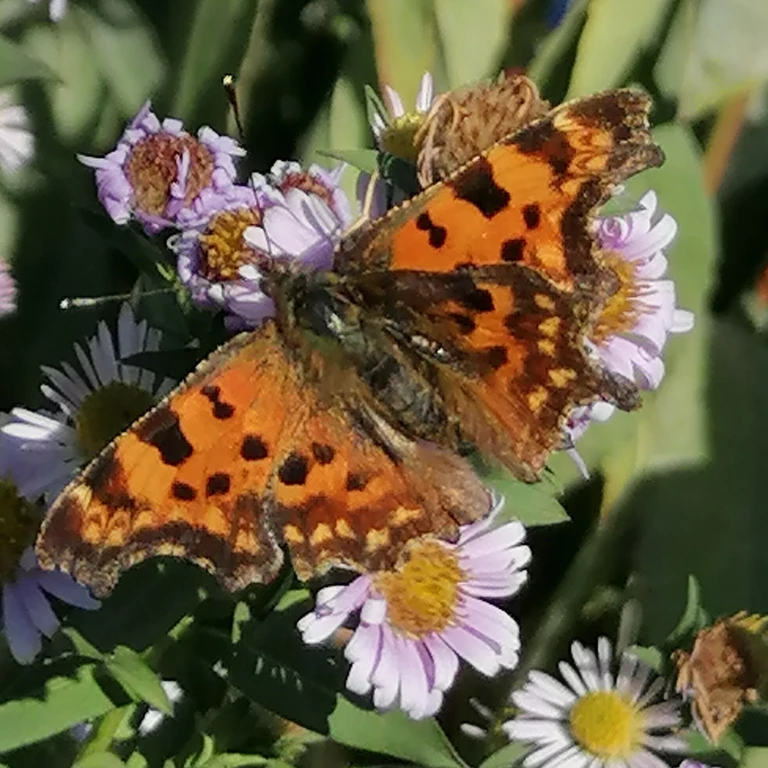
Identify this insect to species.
Polygonia c-album
